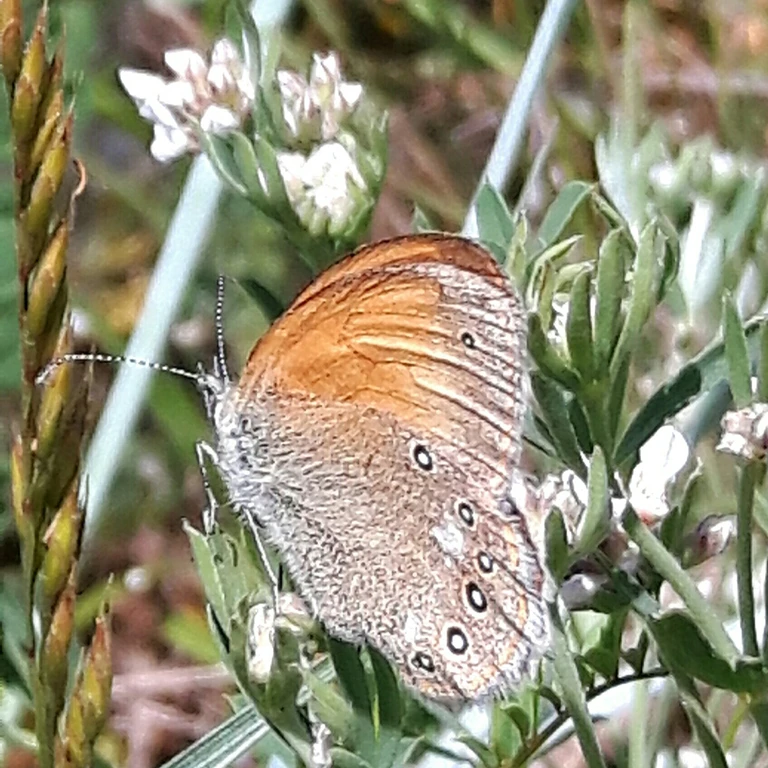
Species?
Coenonympha glycerion (also Coenonympha iphis)
